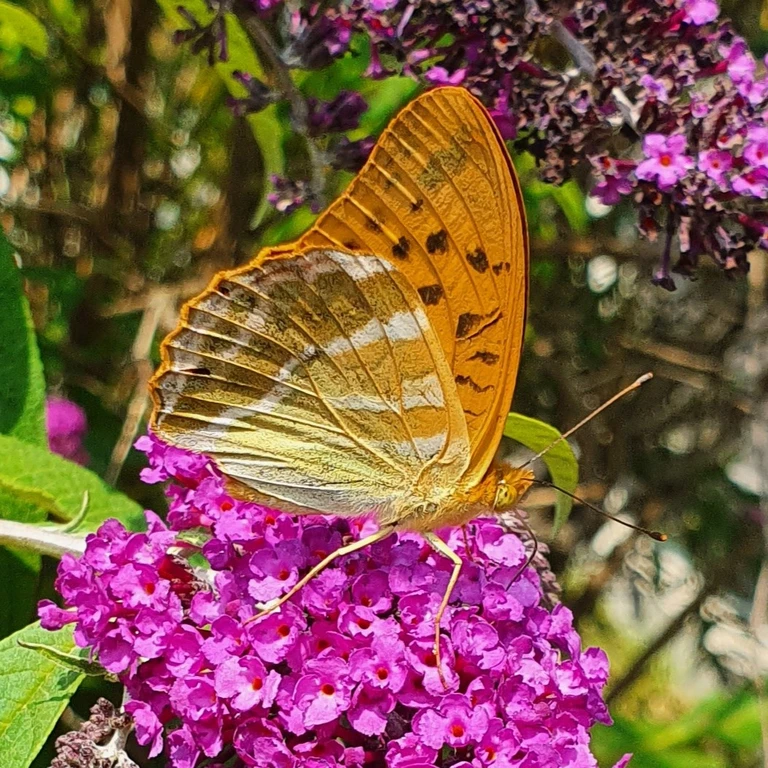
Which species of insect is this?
Argynnis paphia
